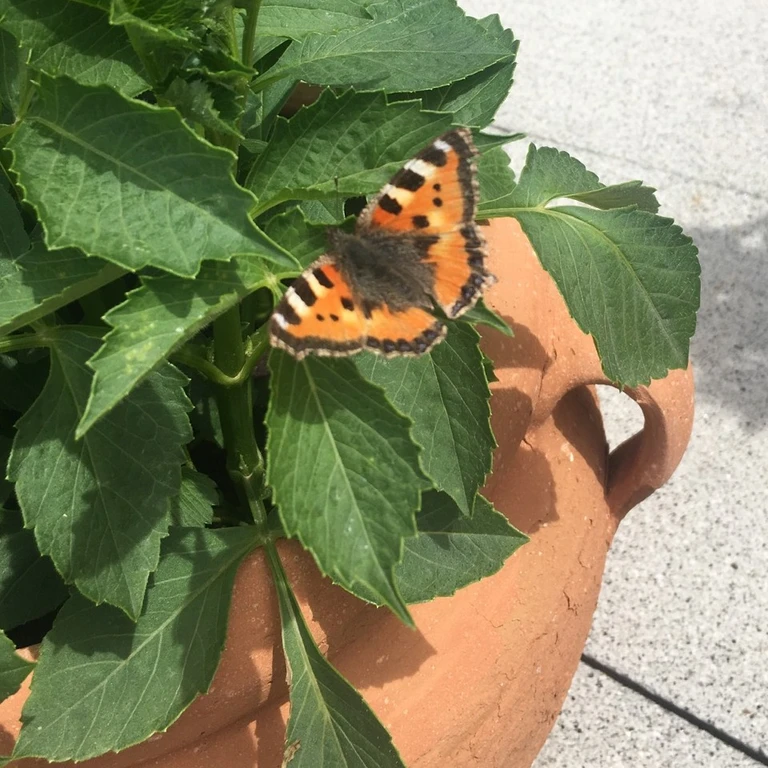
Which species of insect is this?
Aglais urticae
